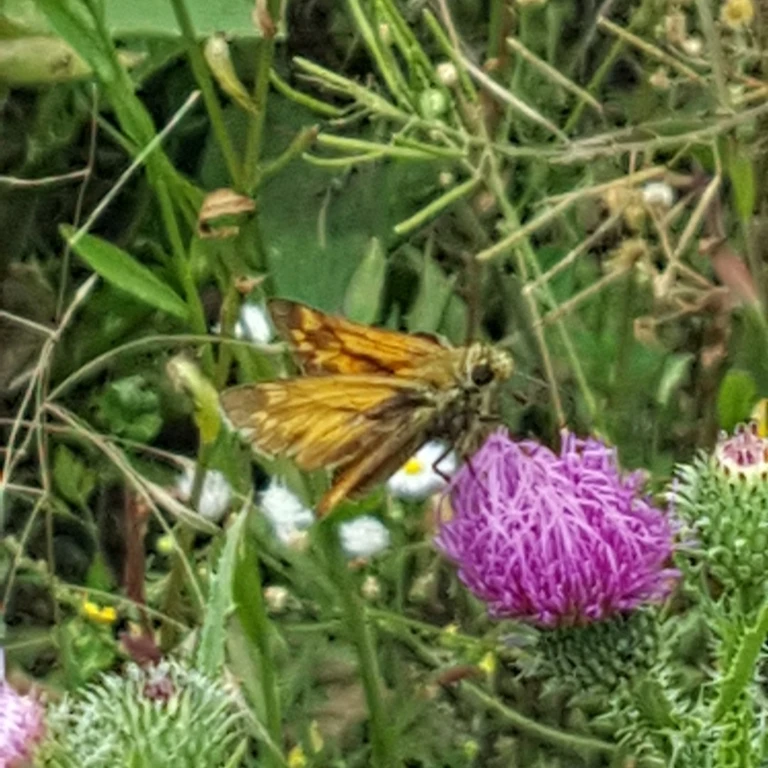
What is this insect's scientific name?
Ochlodes sylvanus (also Ochlodes venata)
